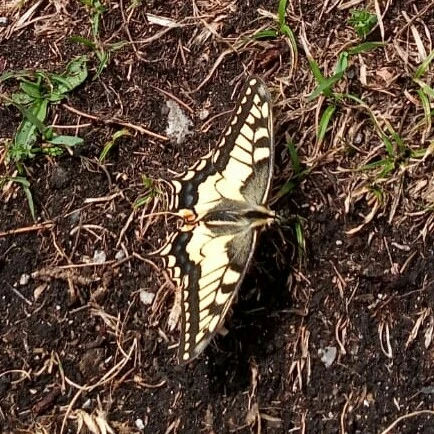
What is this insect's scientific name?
Papilio machaon
